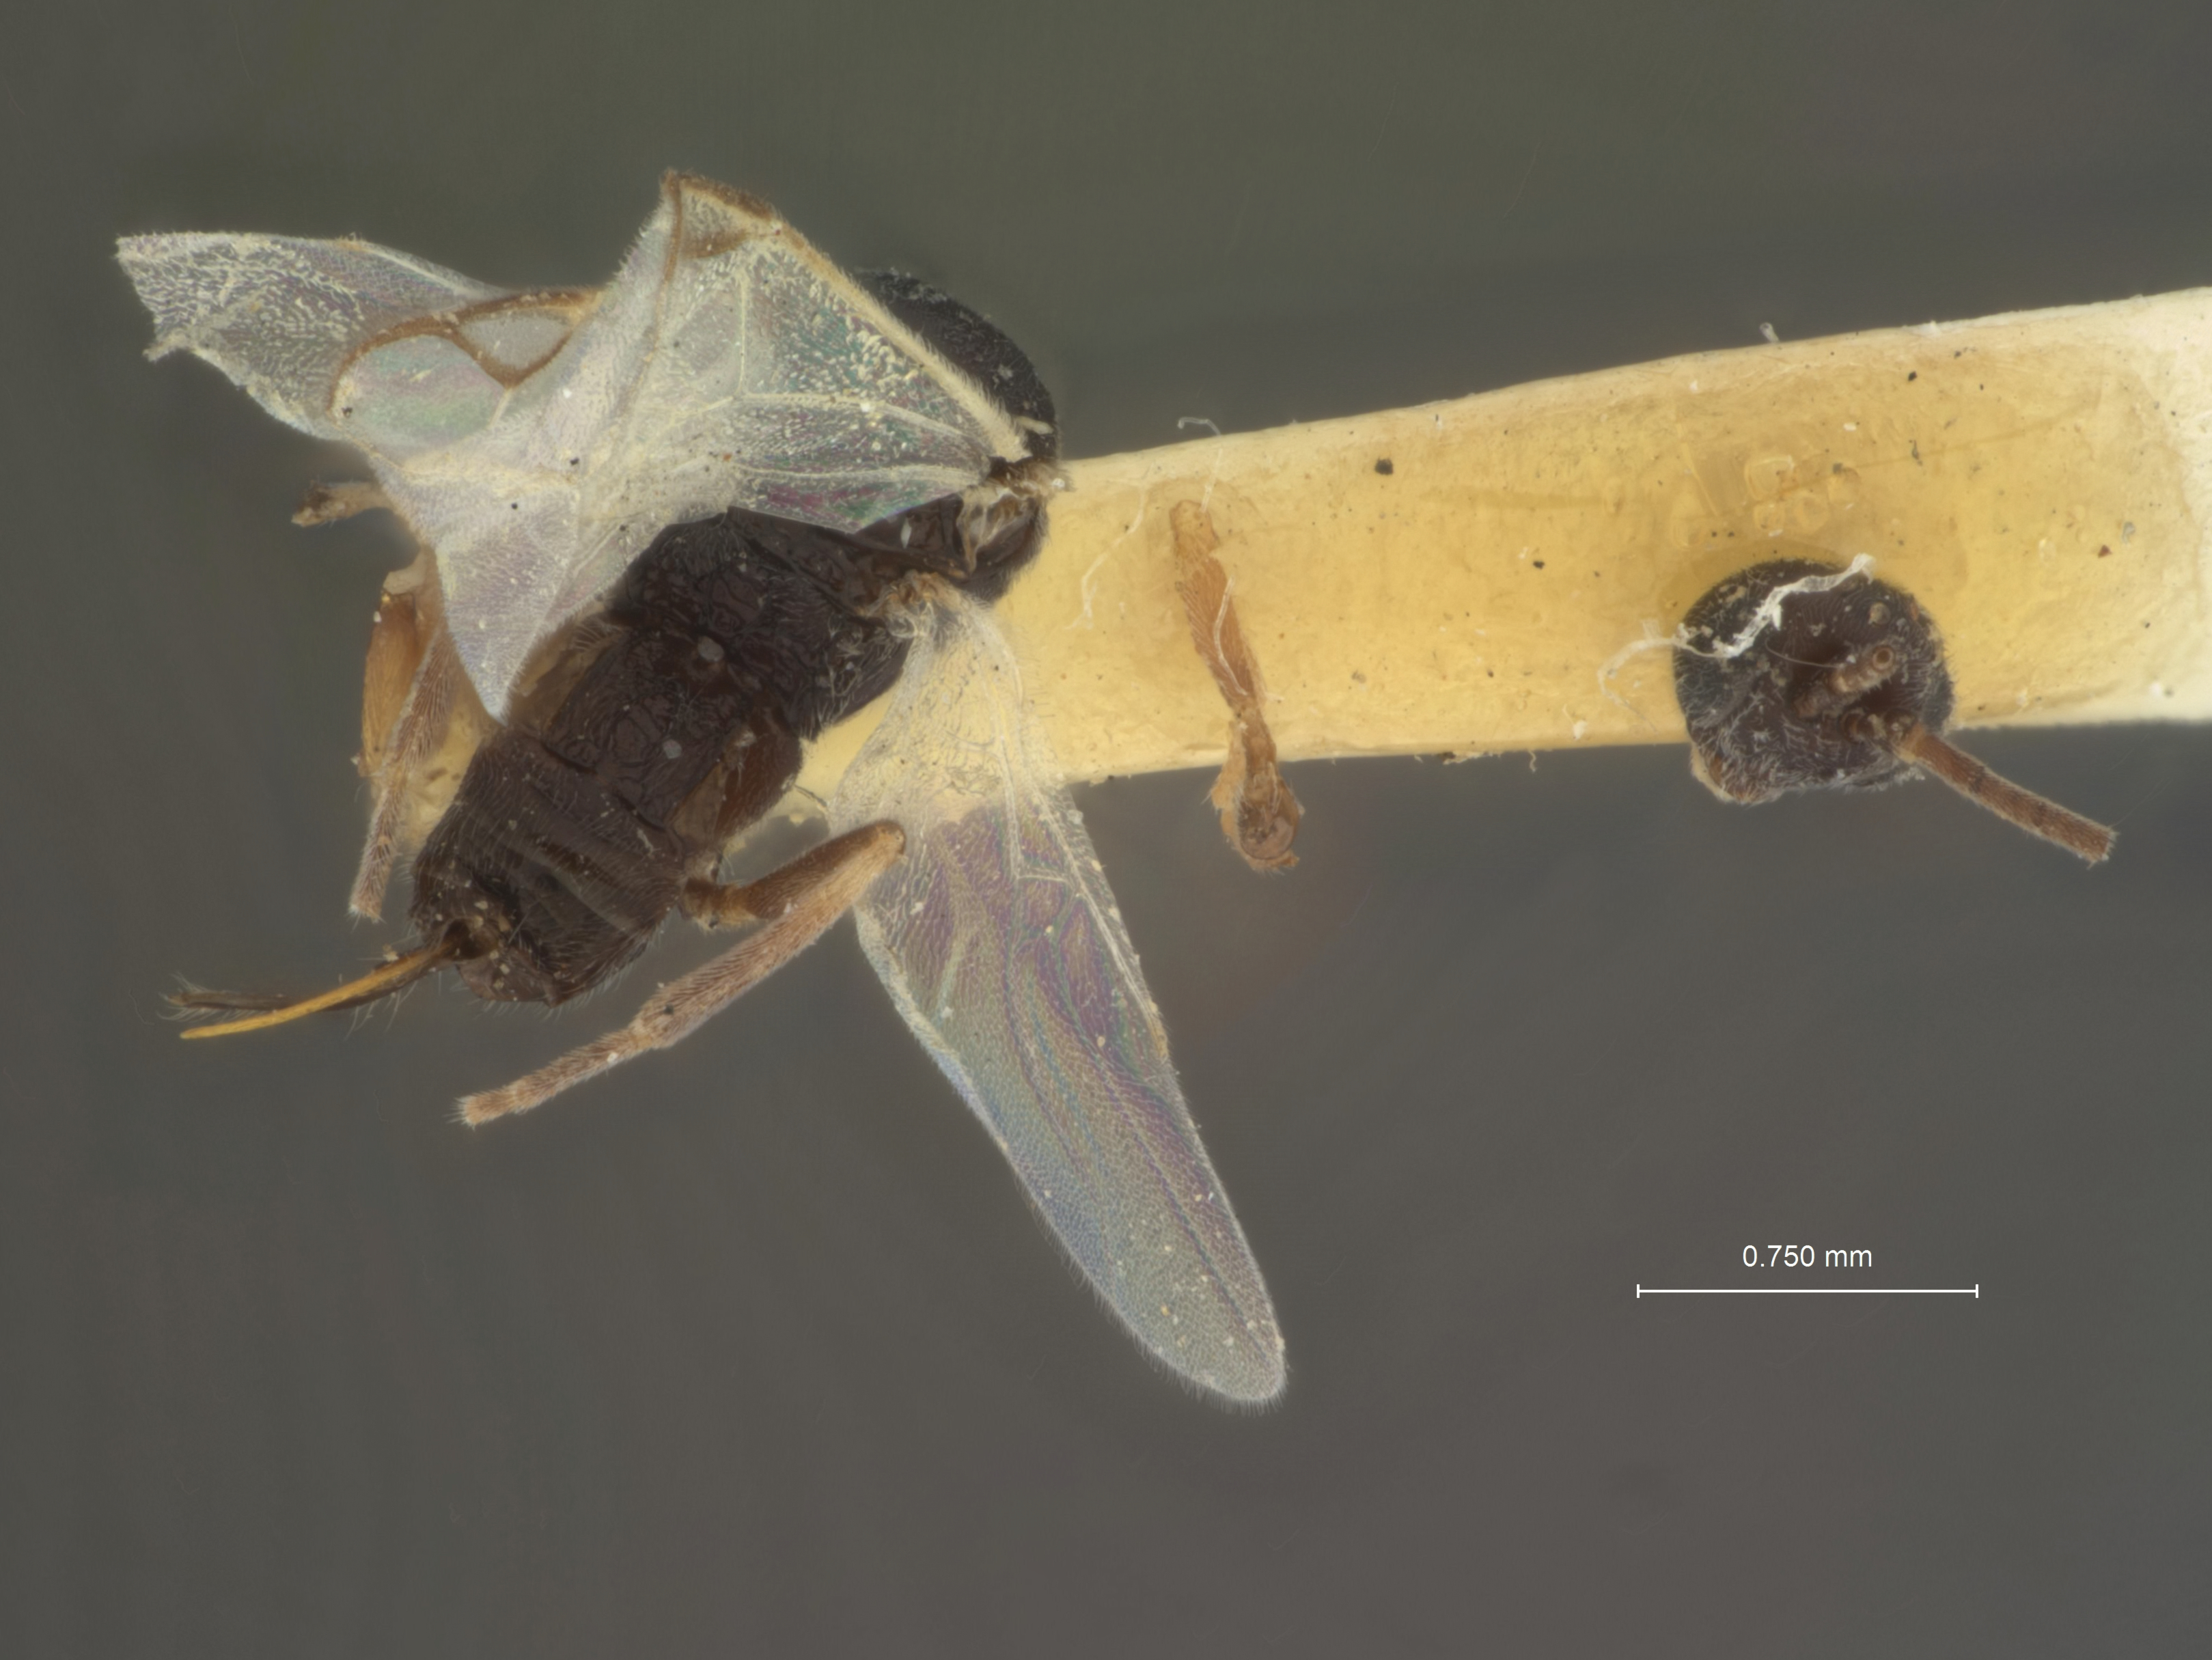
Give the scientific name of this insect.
Apanteles harti
